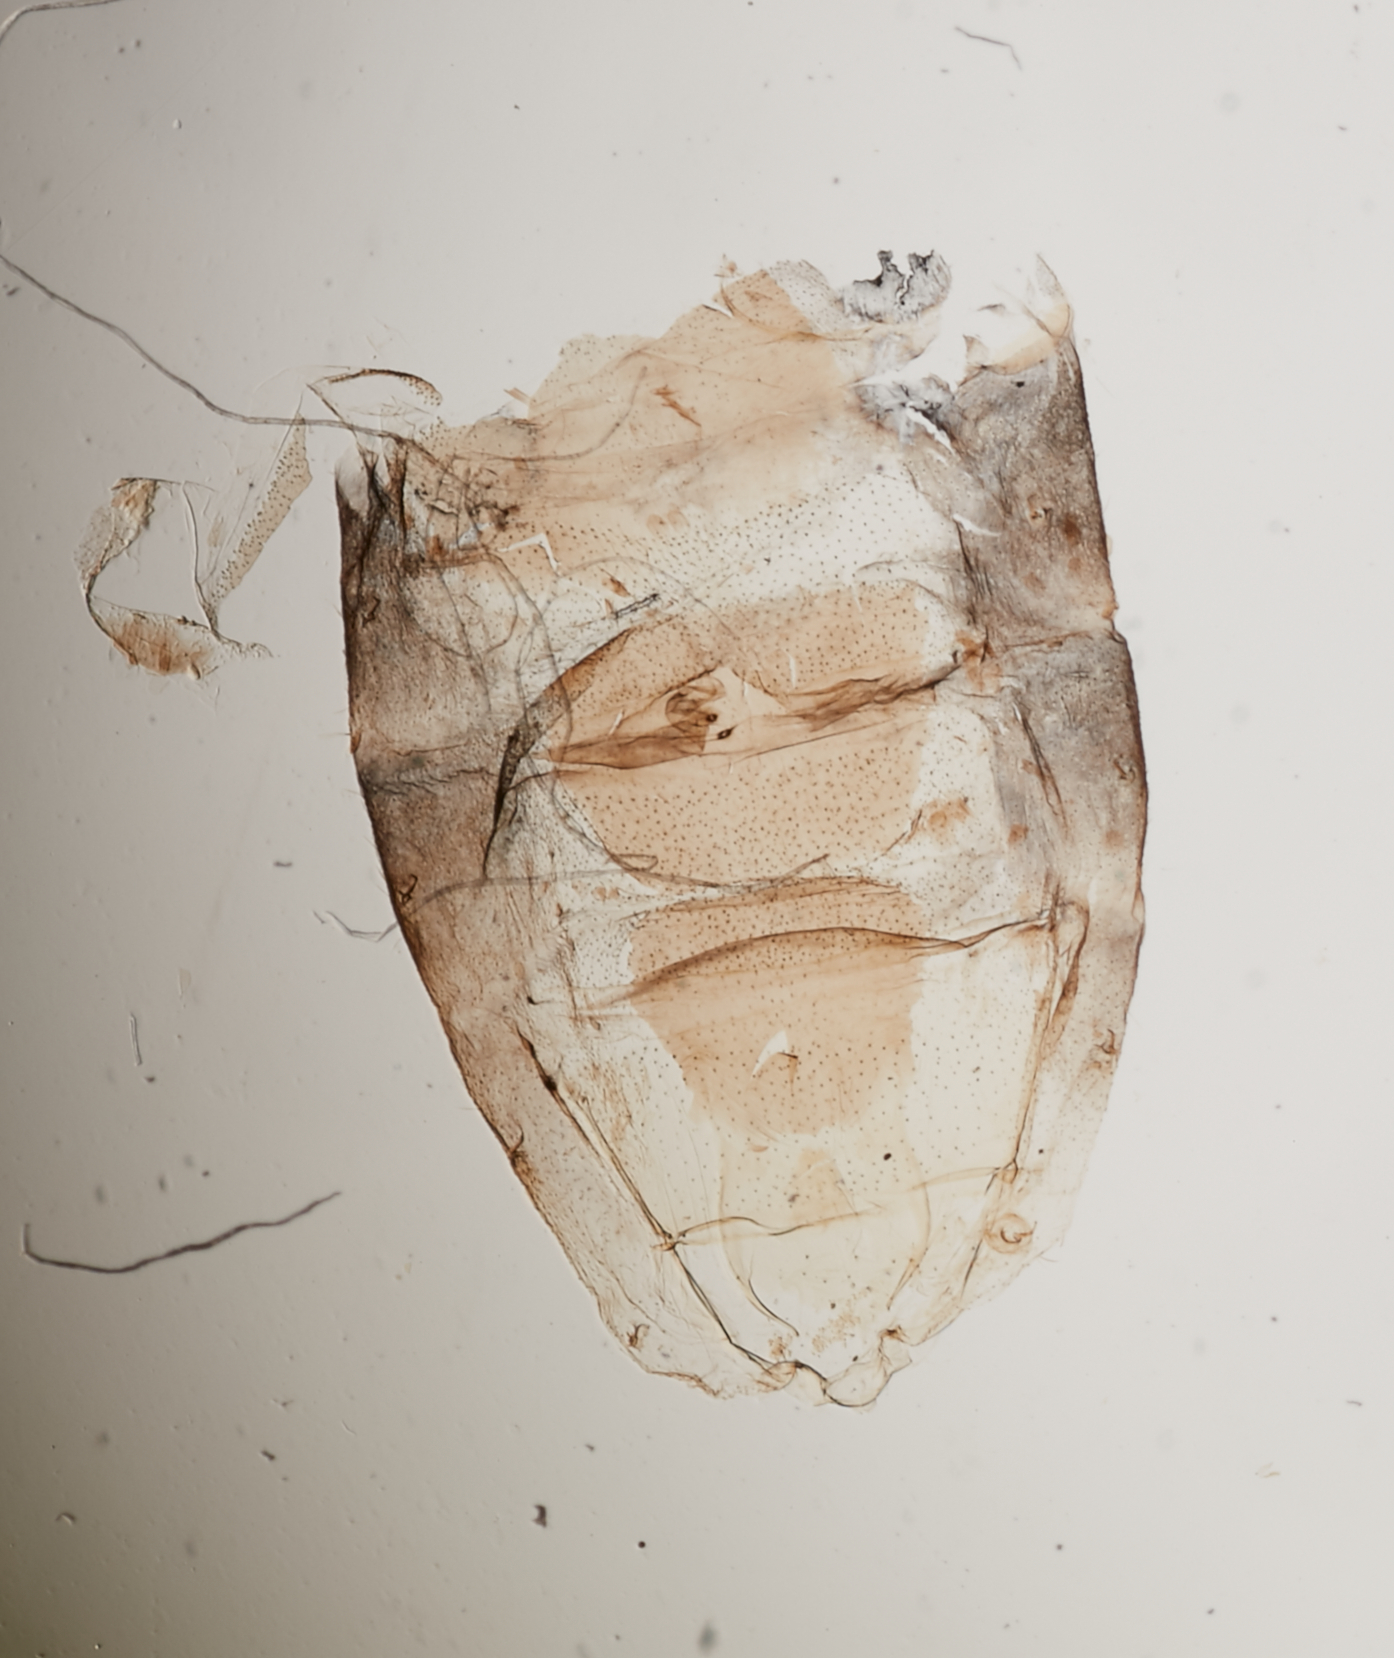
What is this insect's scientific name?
Scythris sponsella (also Colinita sponsella)
